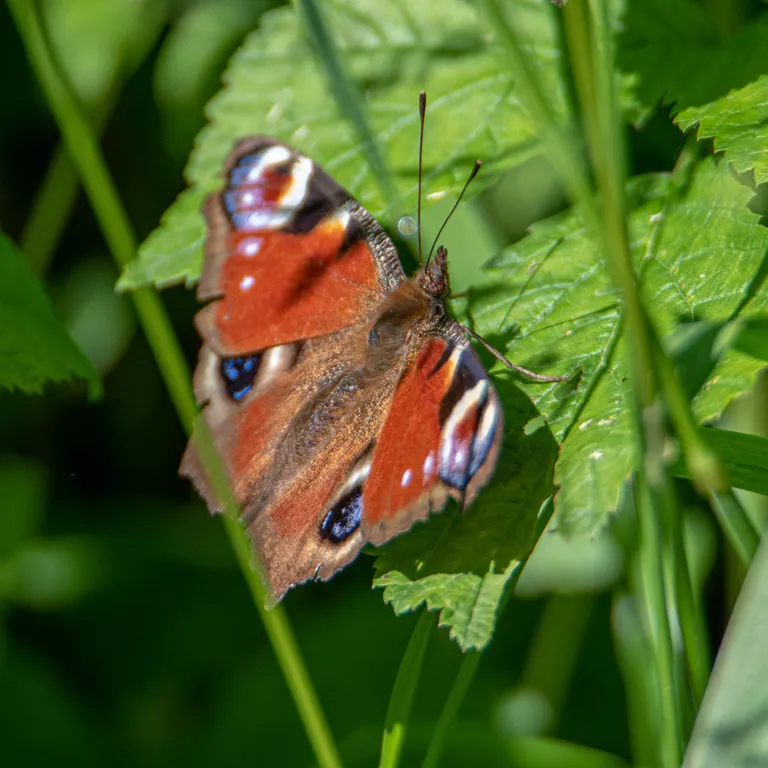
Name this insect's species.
Aglais io
